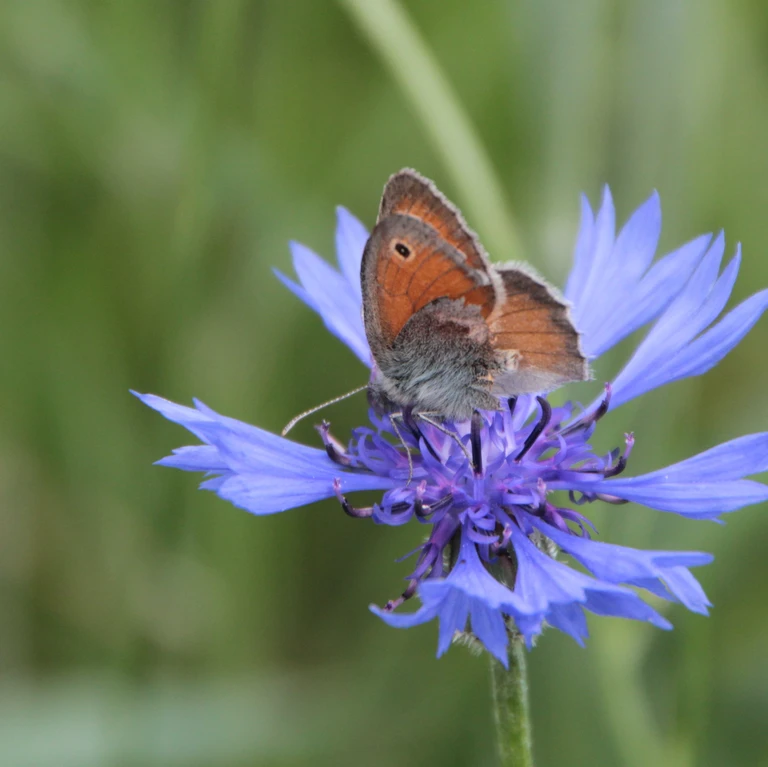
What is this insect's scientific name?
Coenonympha pamphilus
